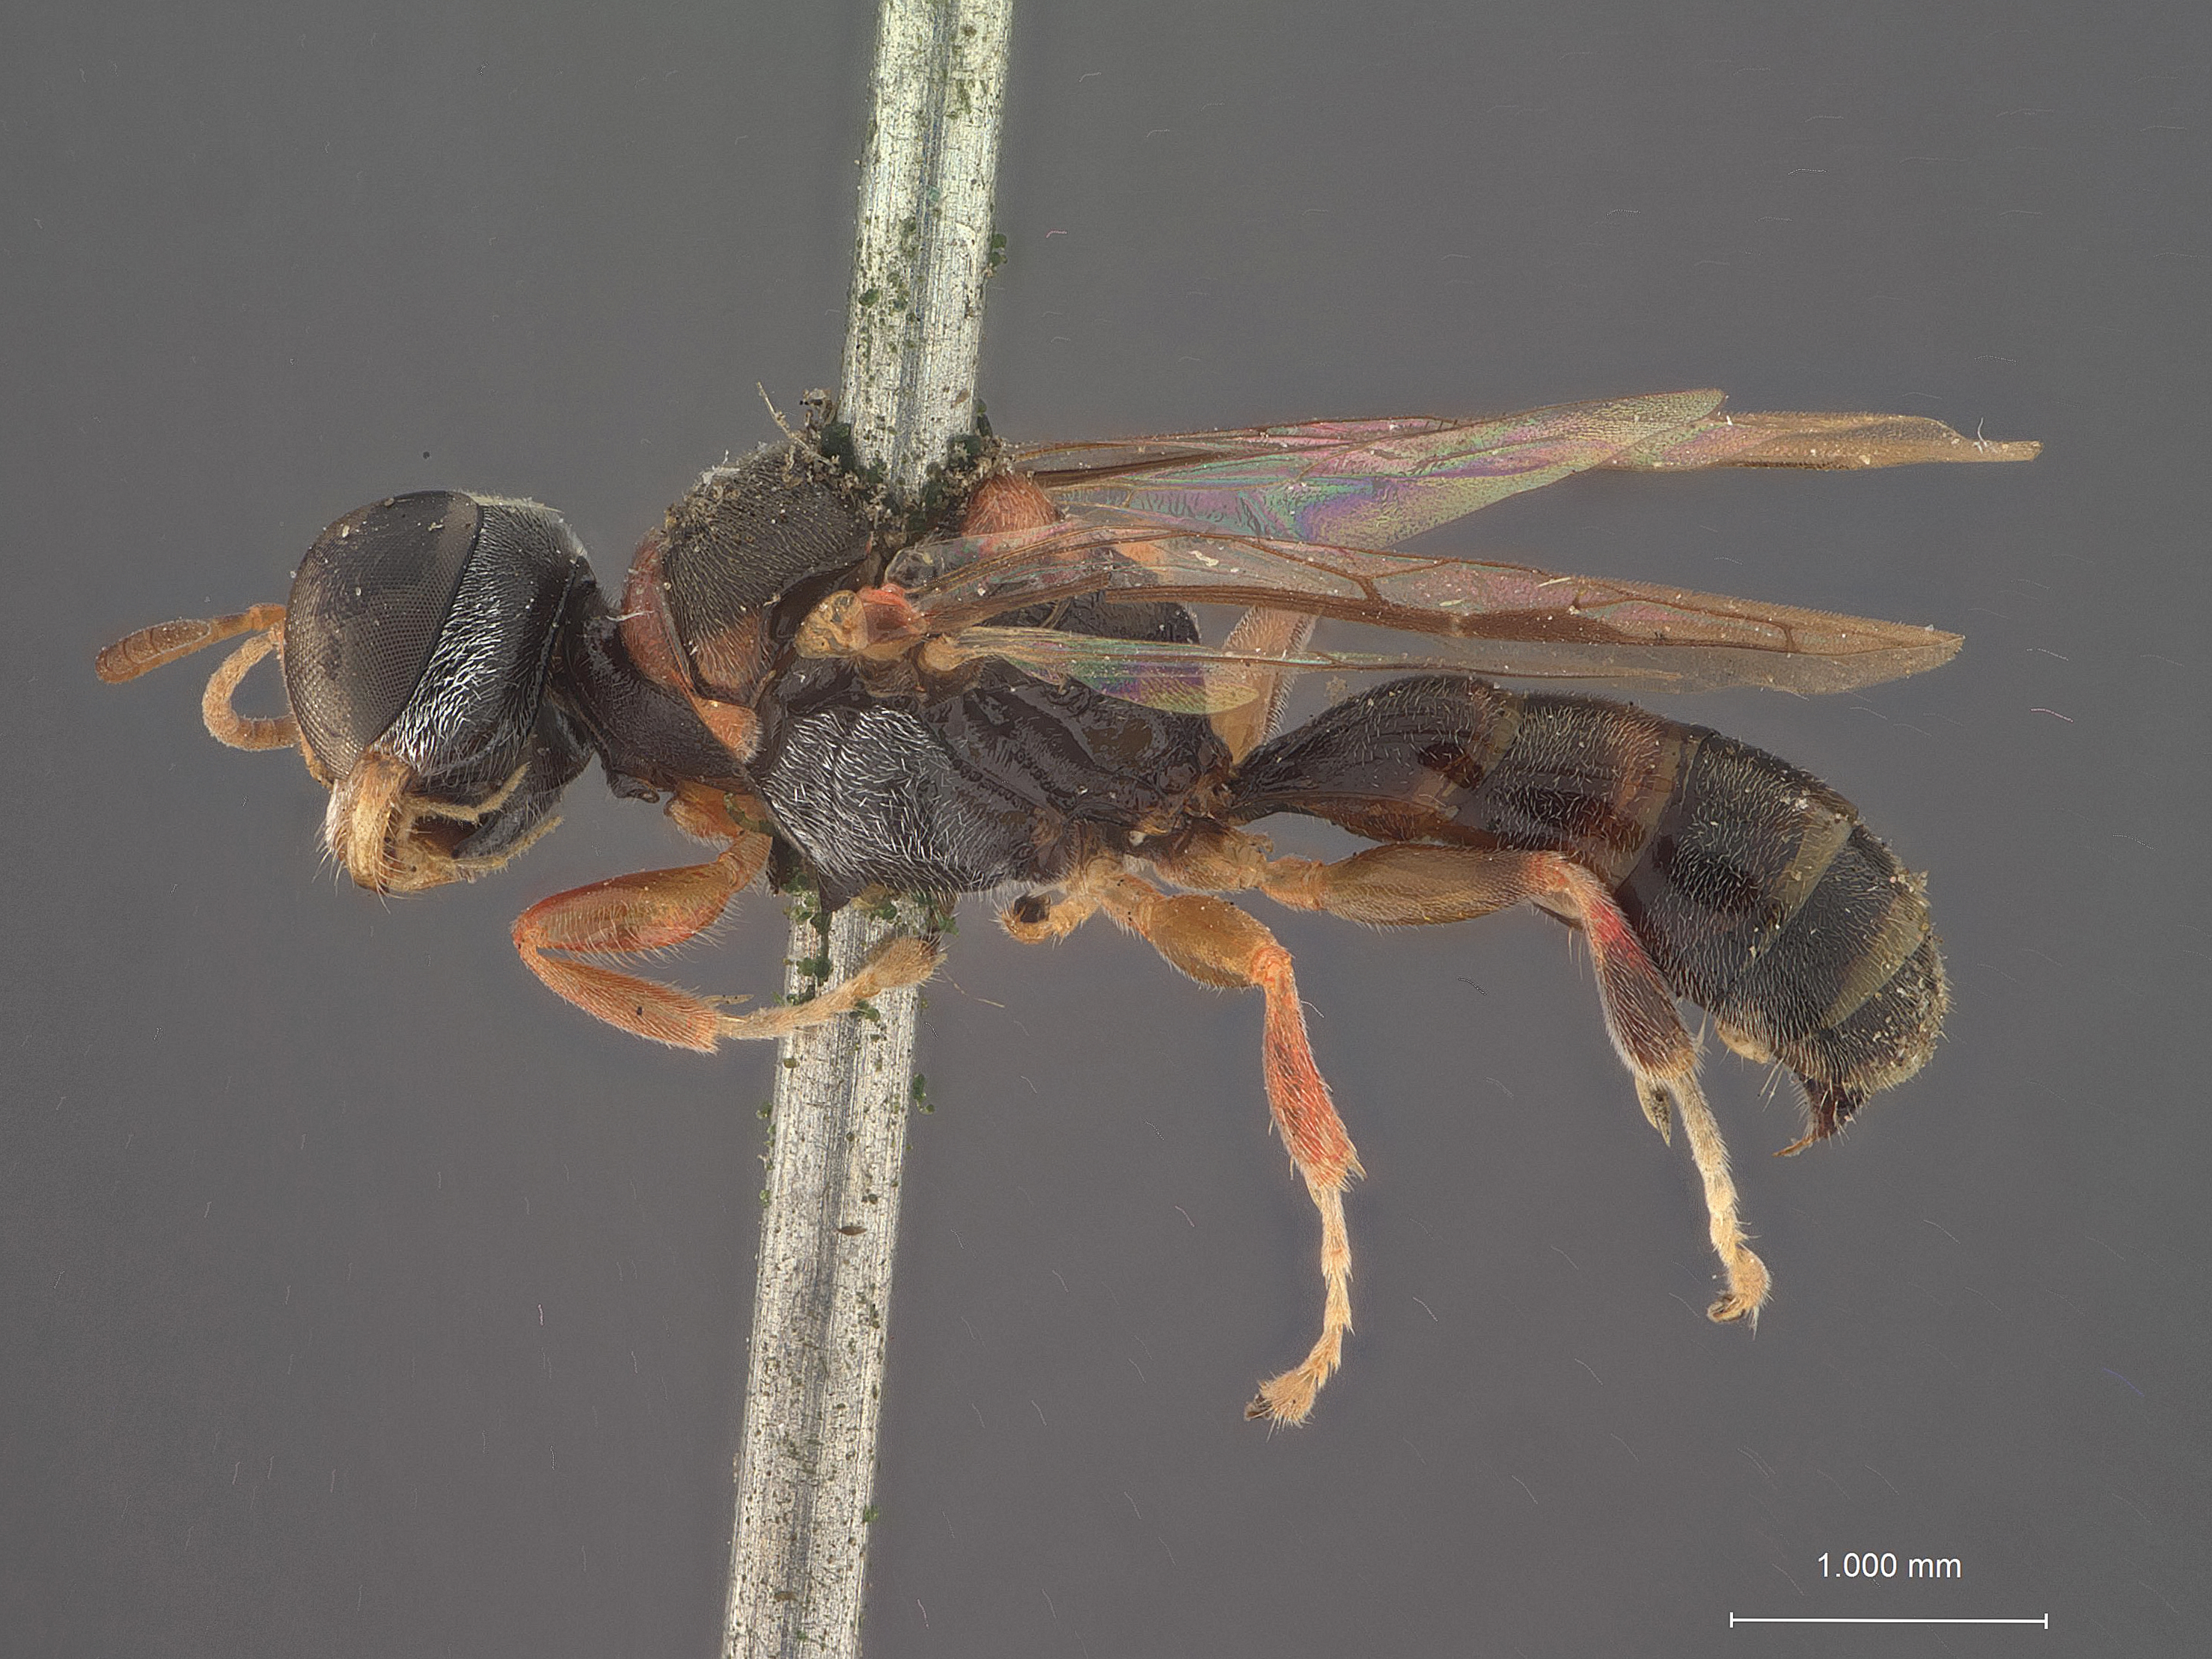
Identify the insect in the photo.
Crabro similis
